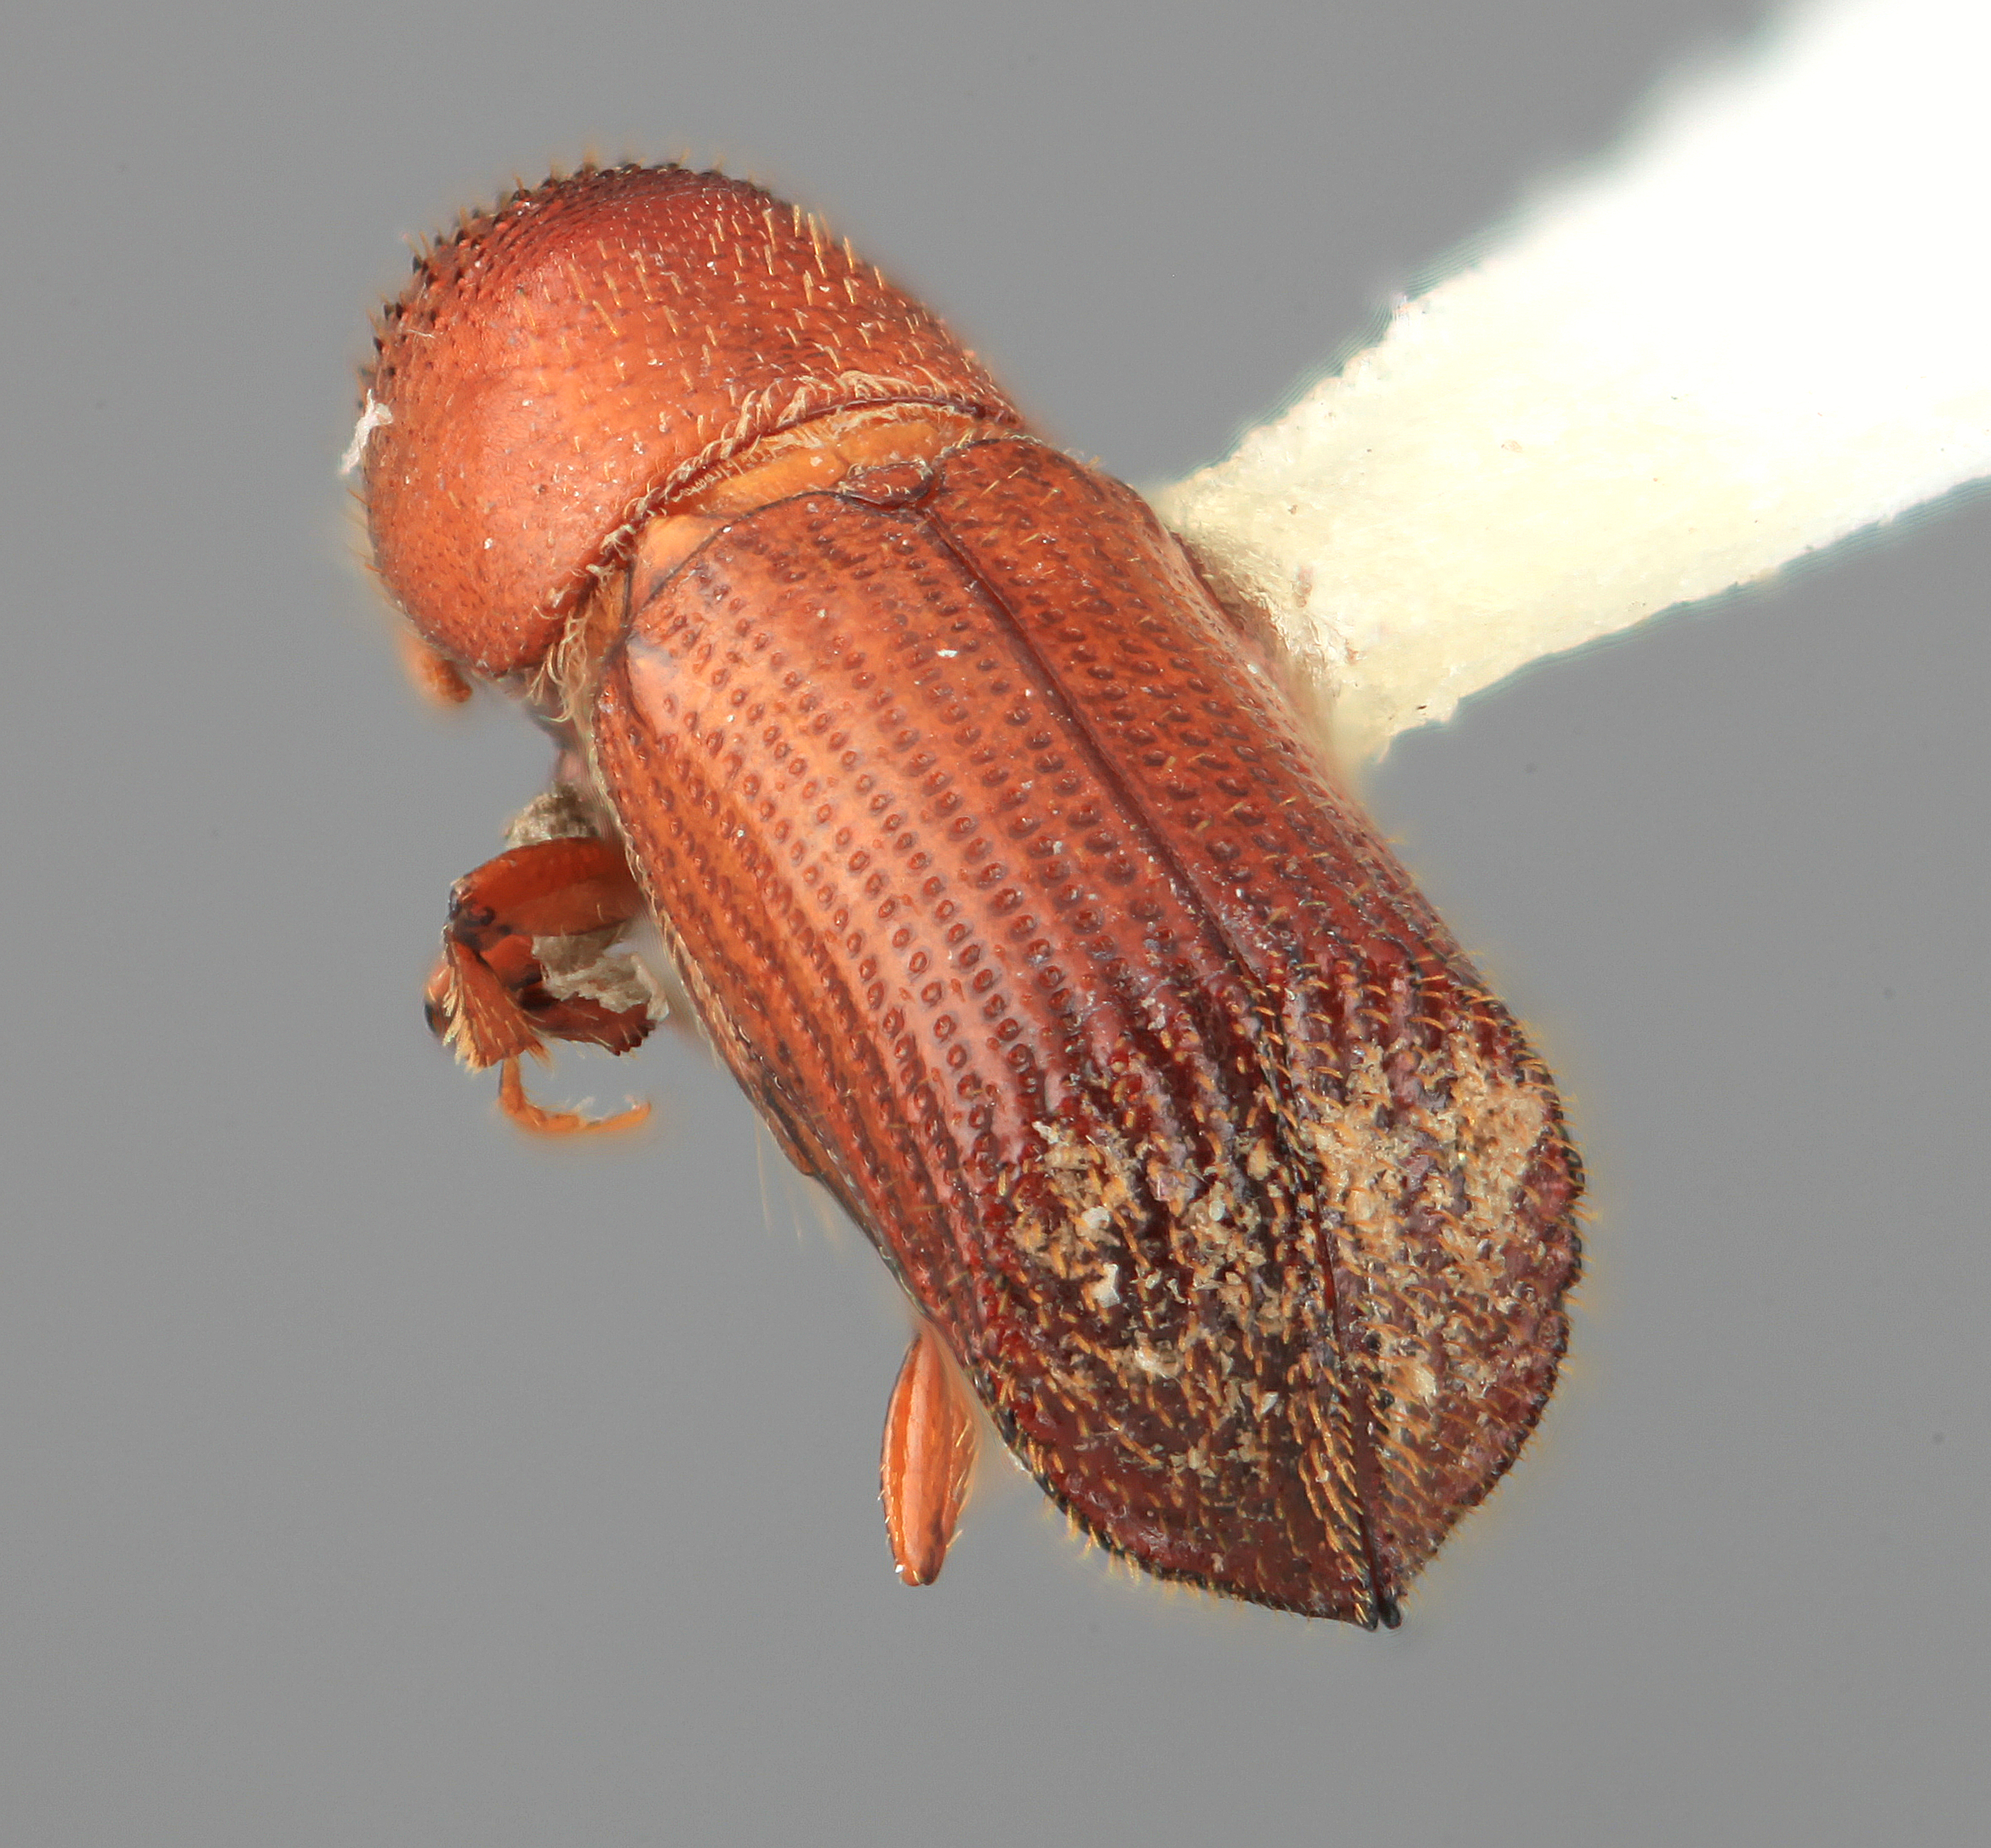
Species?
Hylocurus declivis
